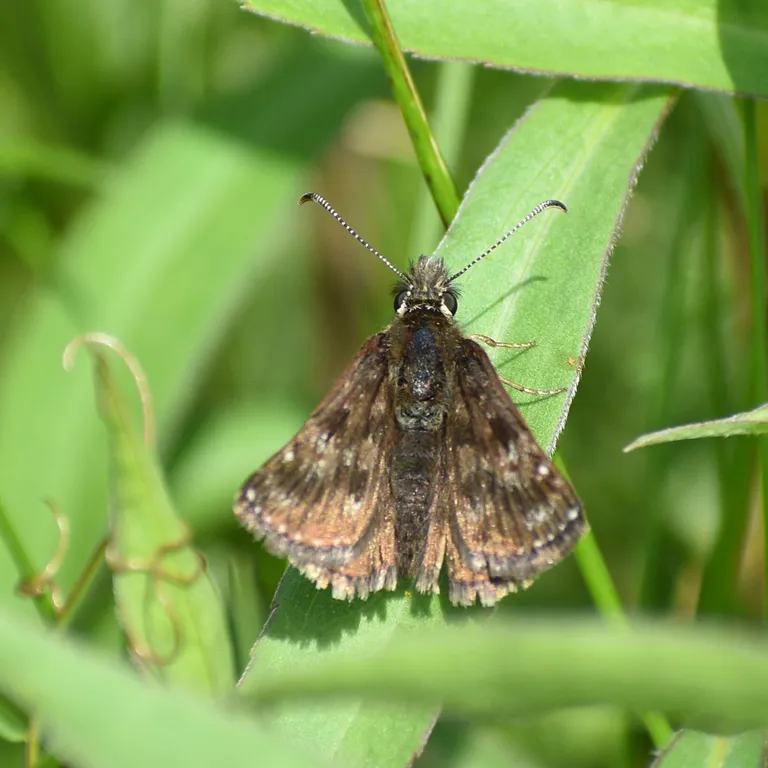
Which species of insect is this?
Erynnis tages
